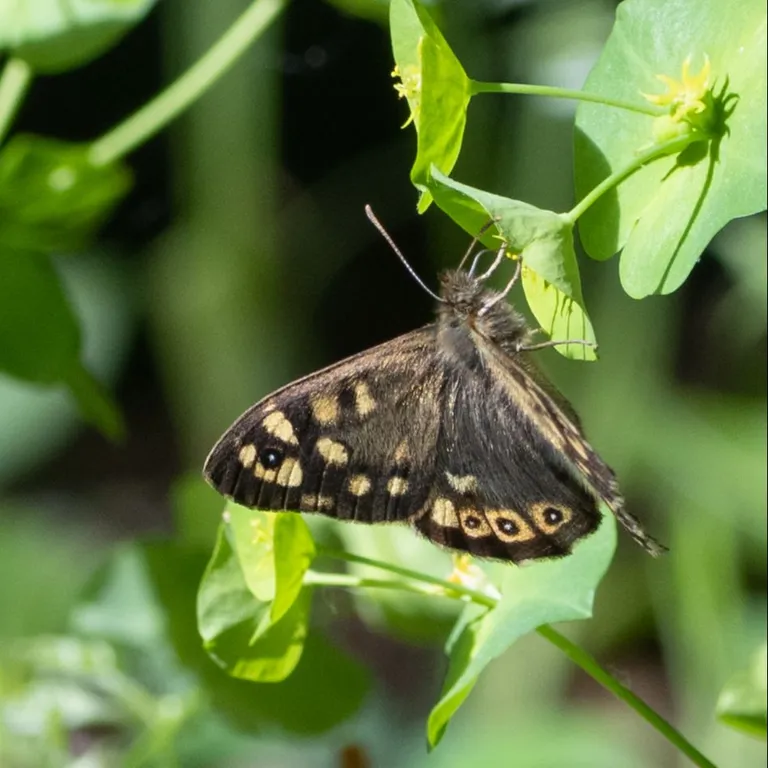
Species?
Pararge aegeria
